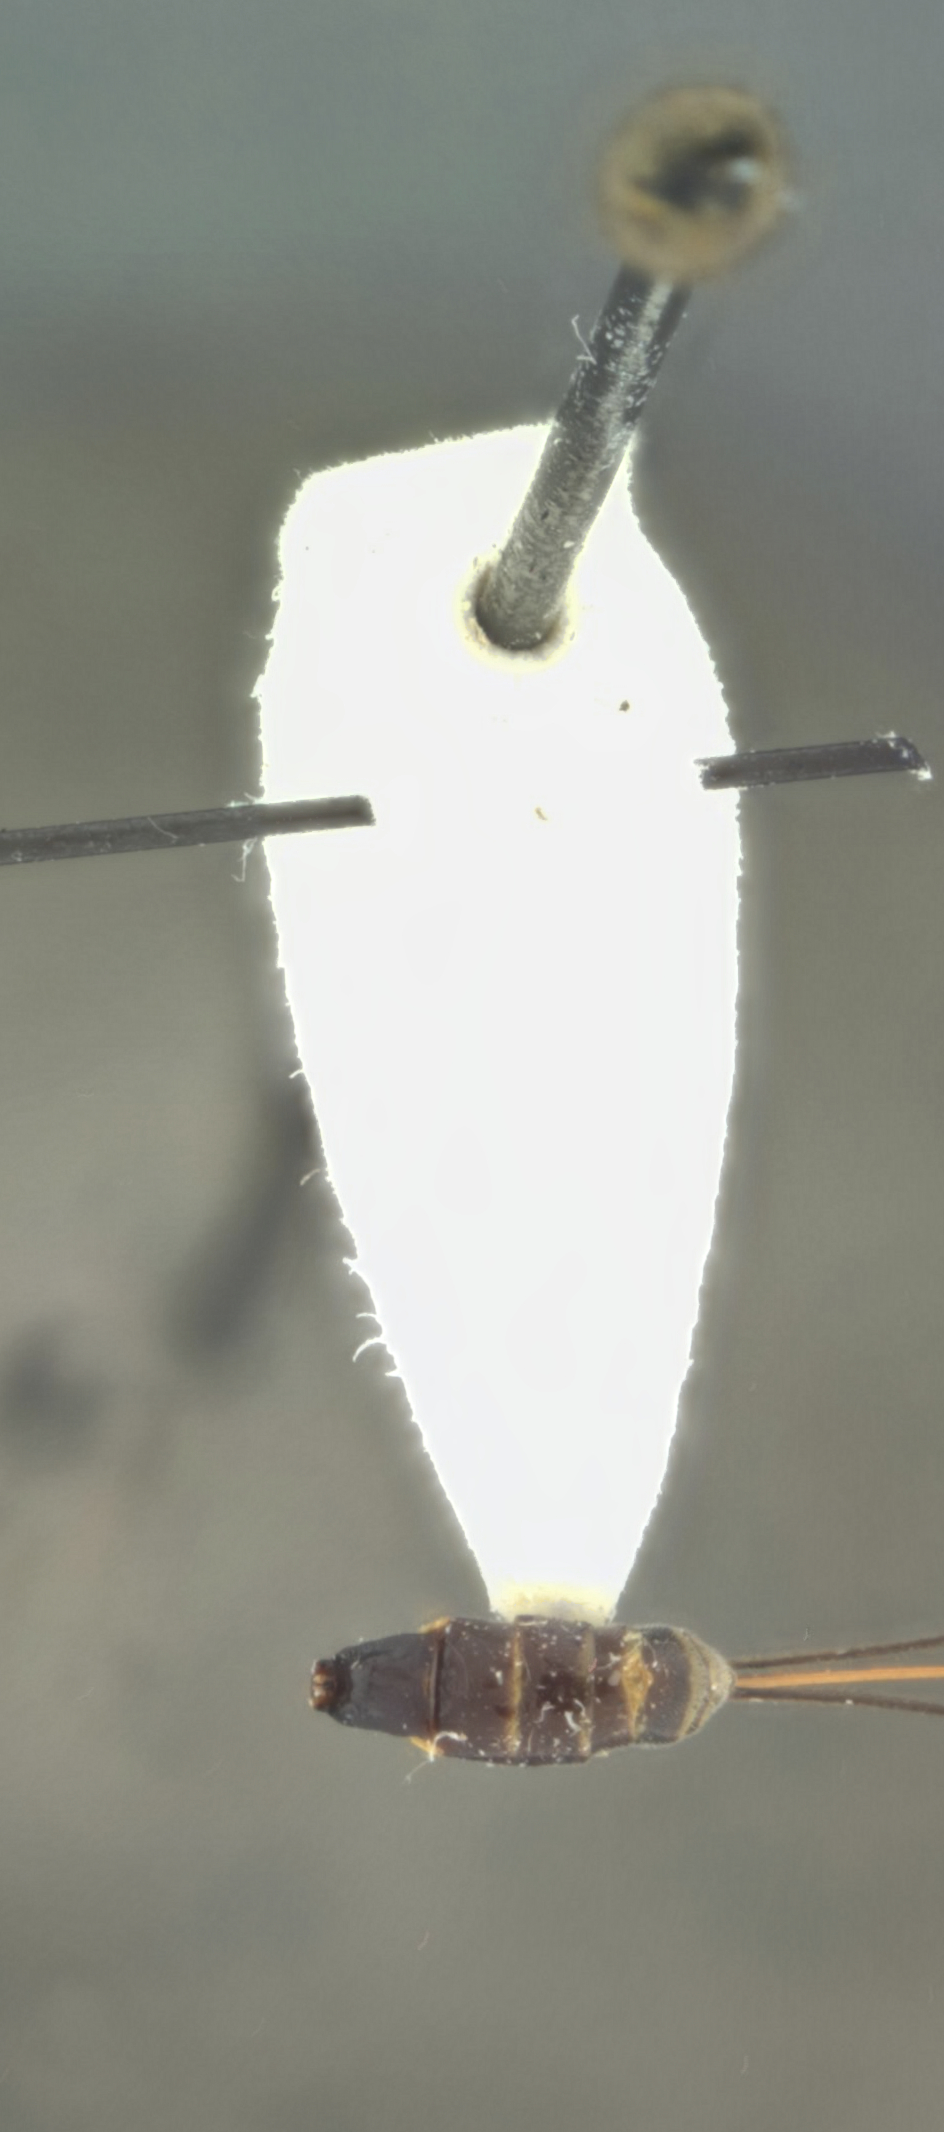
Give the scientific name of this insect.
Idiogramma titana
